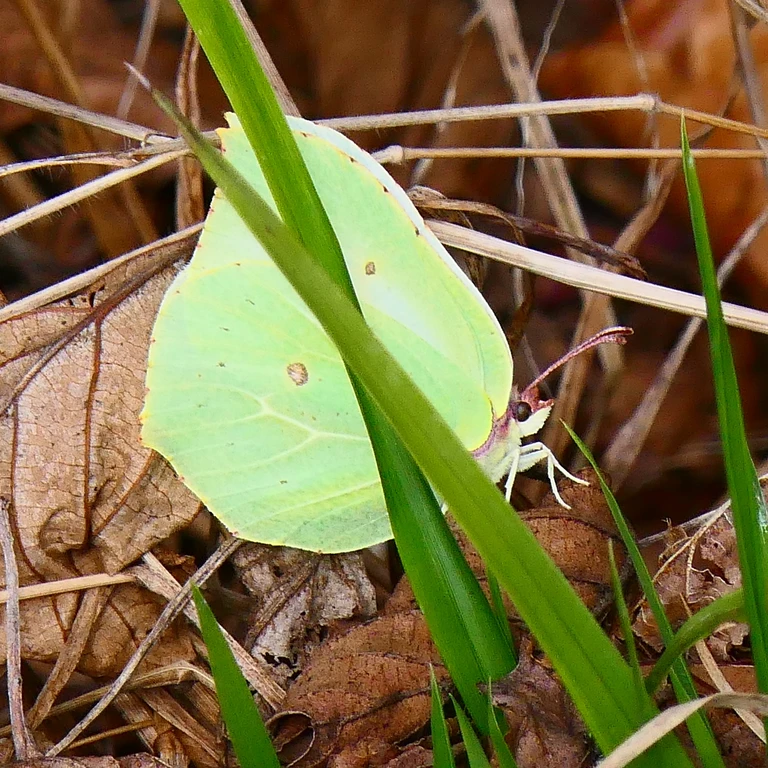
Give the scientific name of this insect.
Gonepteryx rhamni
